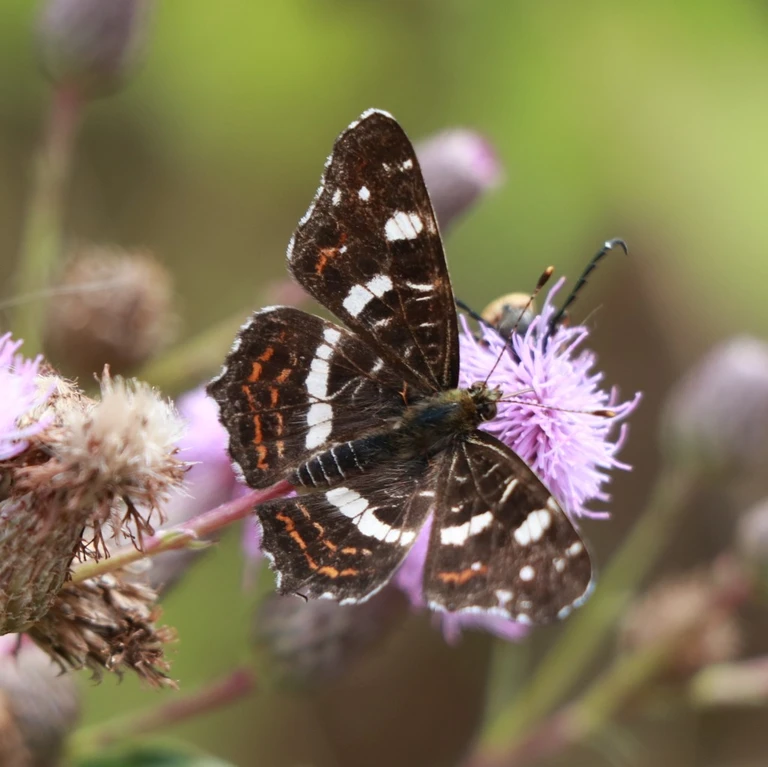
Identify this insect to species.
Araschnia levana
